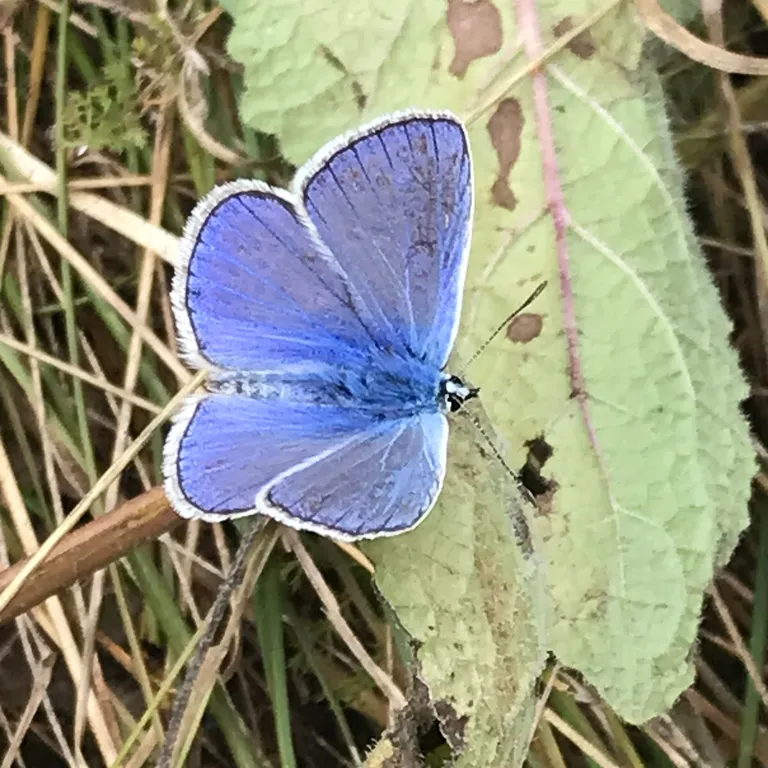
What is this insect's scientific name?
Polyommatus icarus
